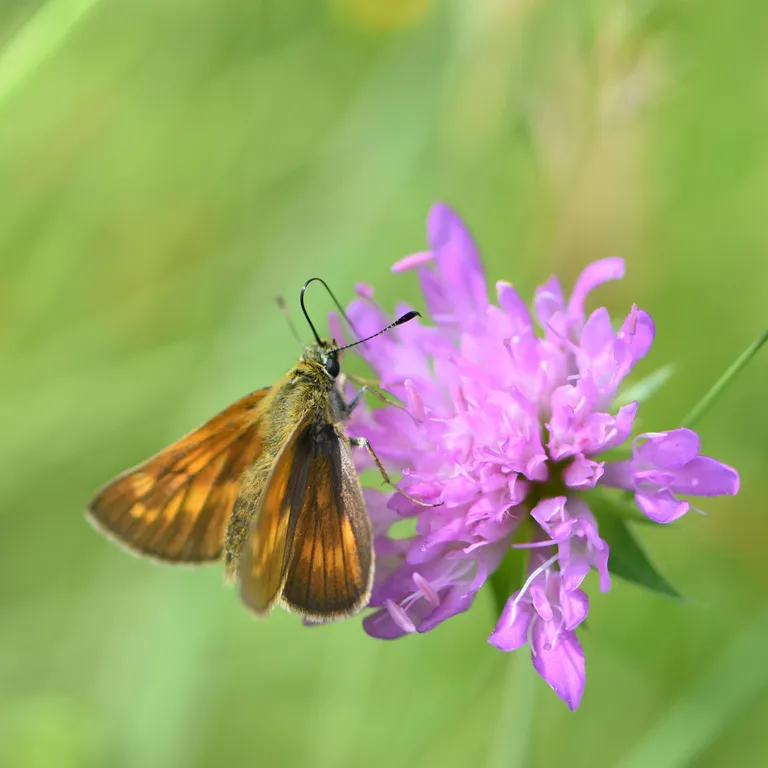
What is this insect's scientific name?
Ochlodes sylvanus (also Ochlodes venata)
